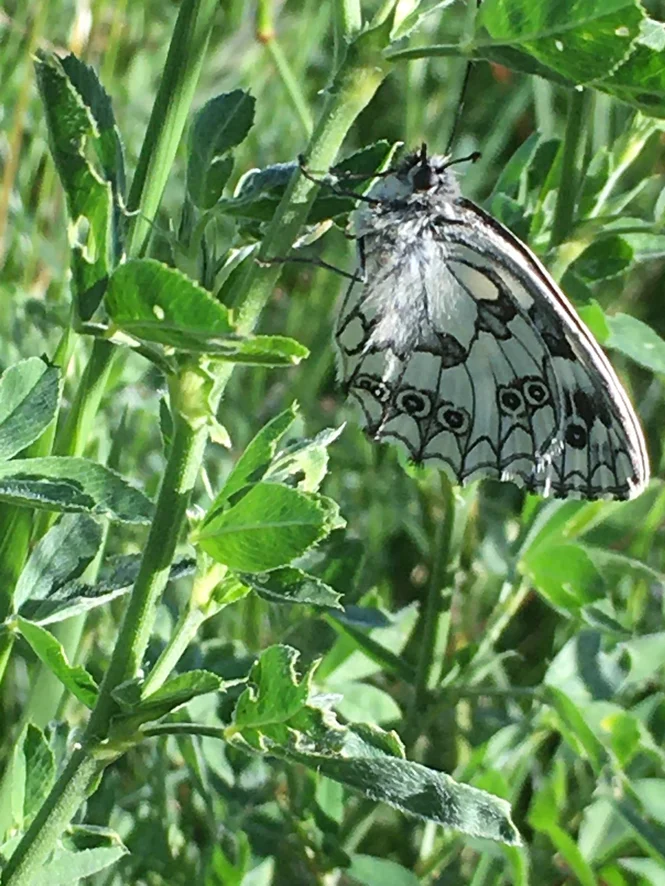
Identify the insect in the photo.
Melanargia galathea
